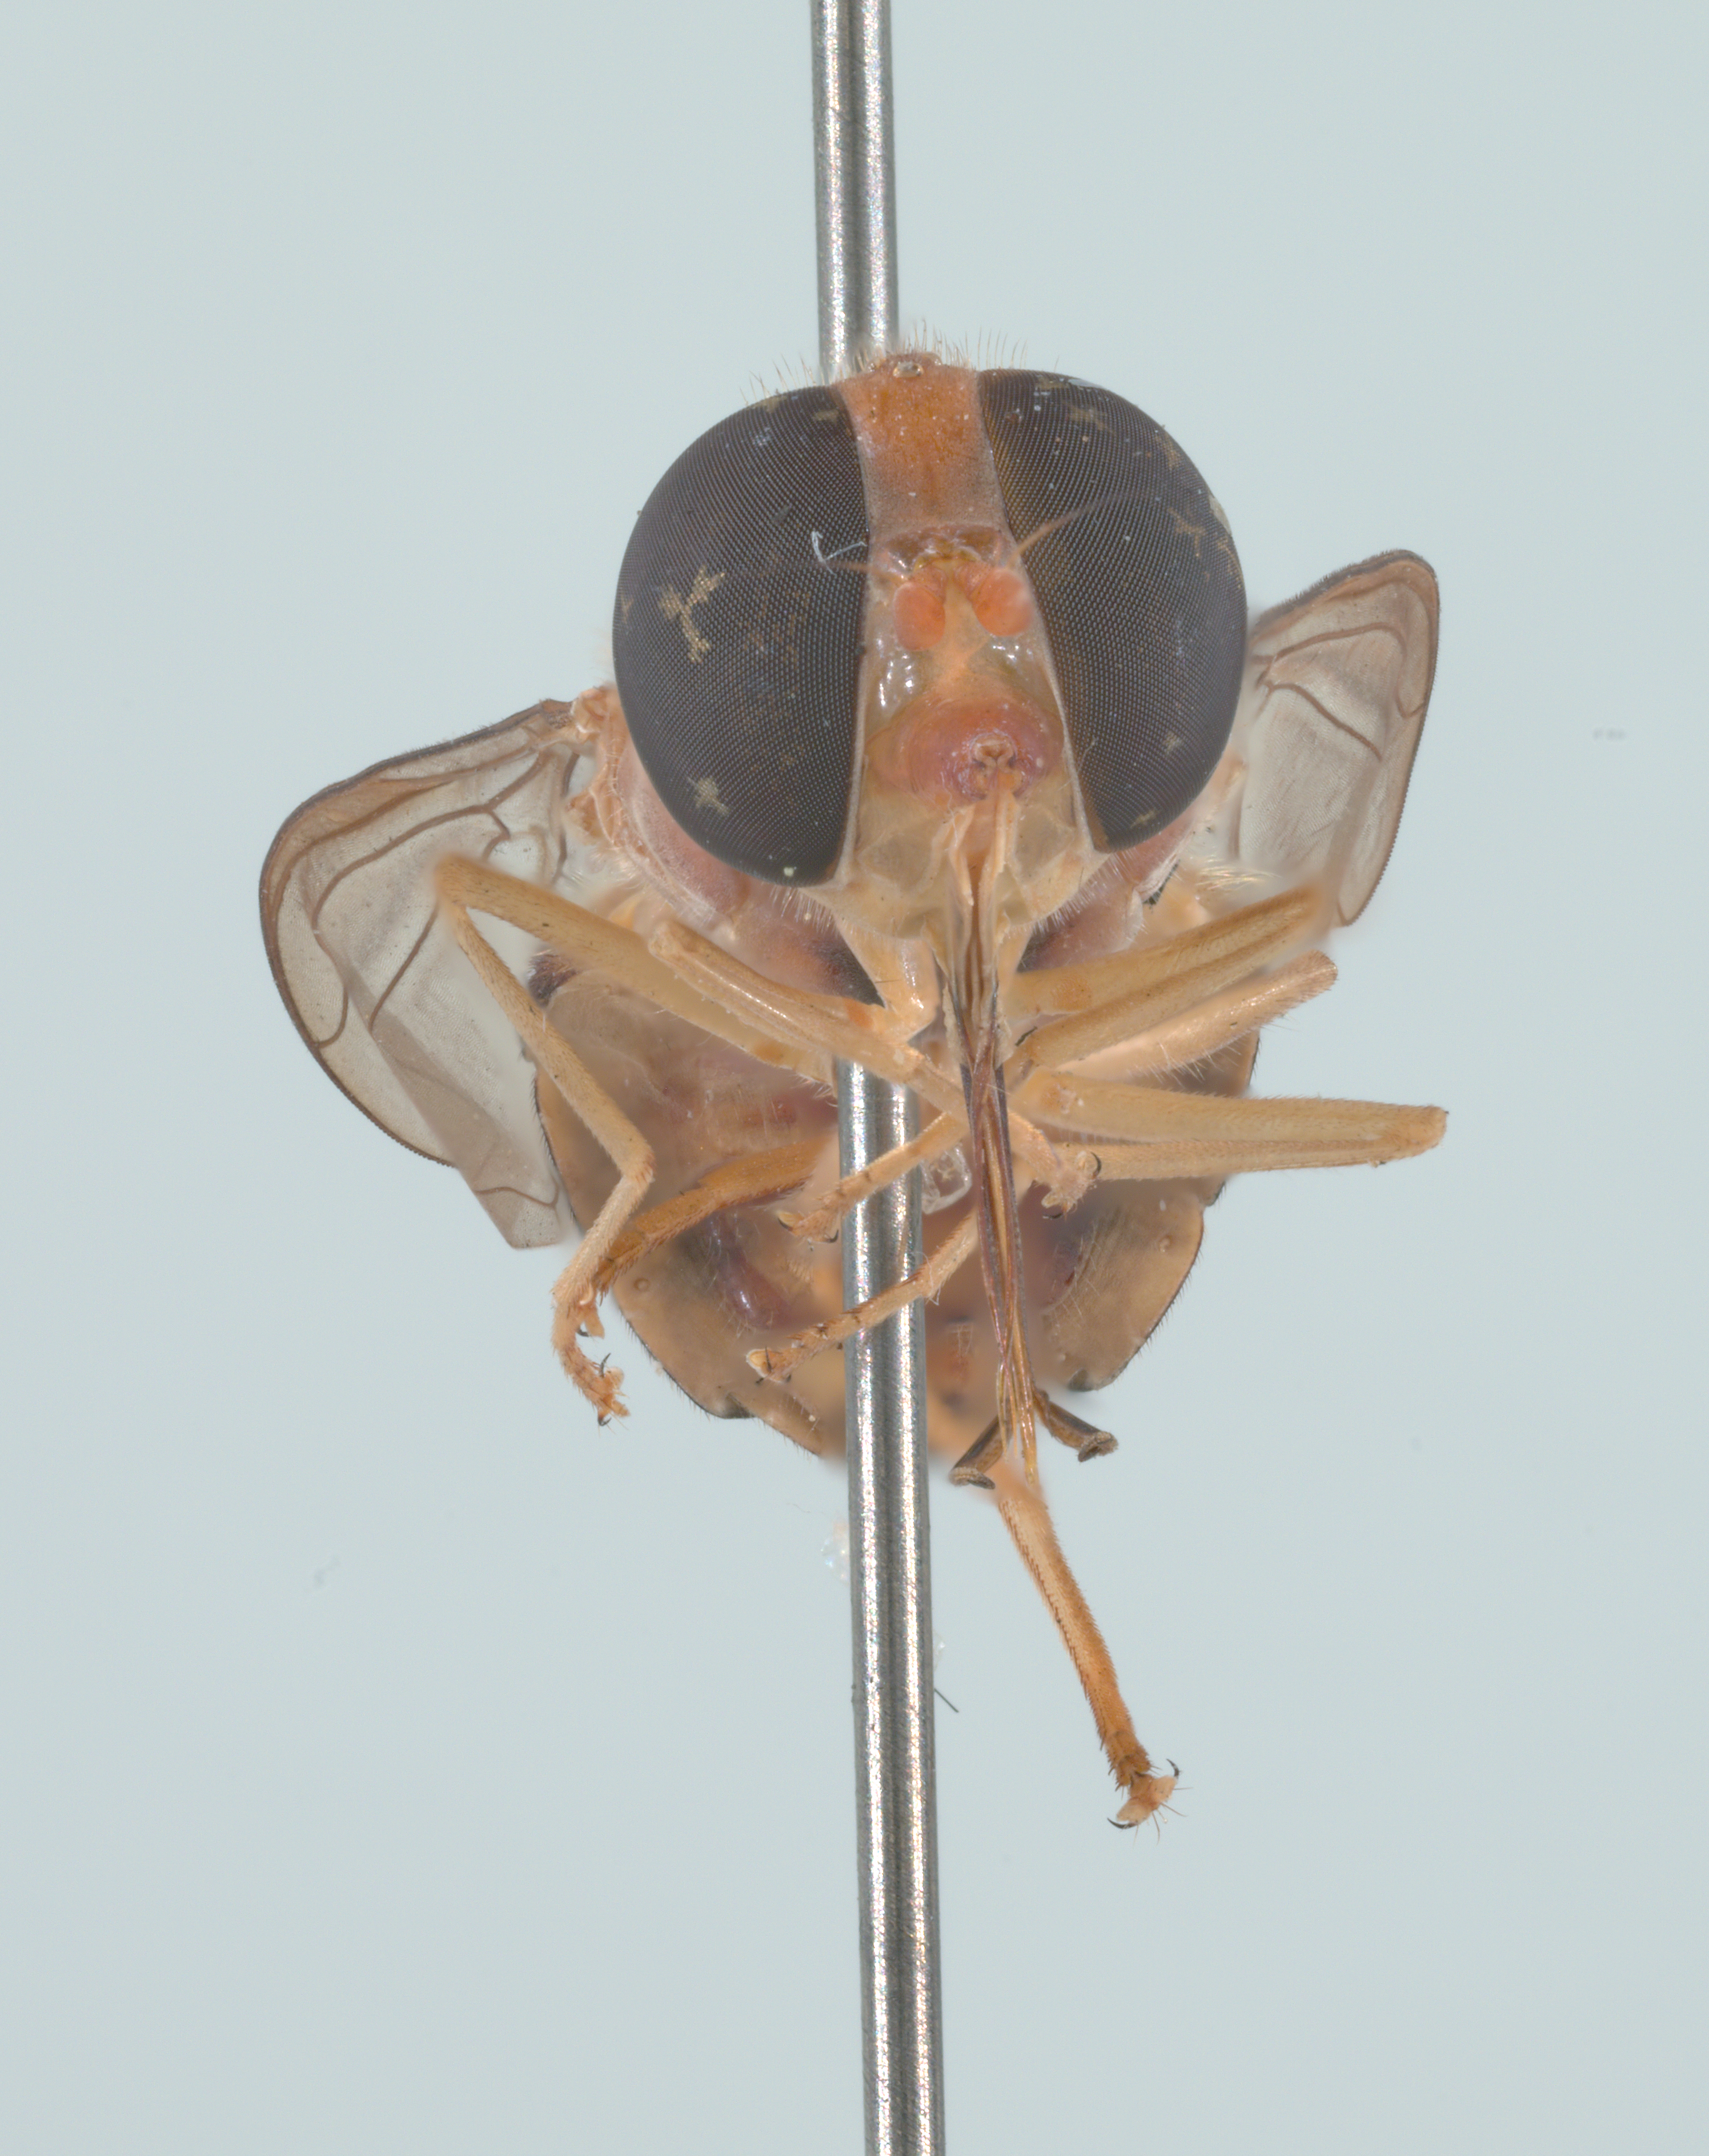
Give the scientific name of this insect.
Rhingia lutea
